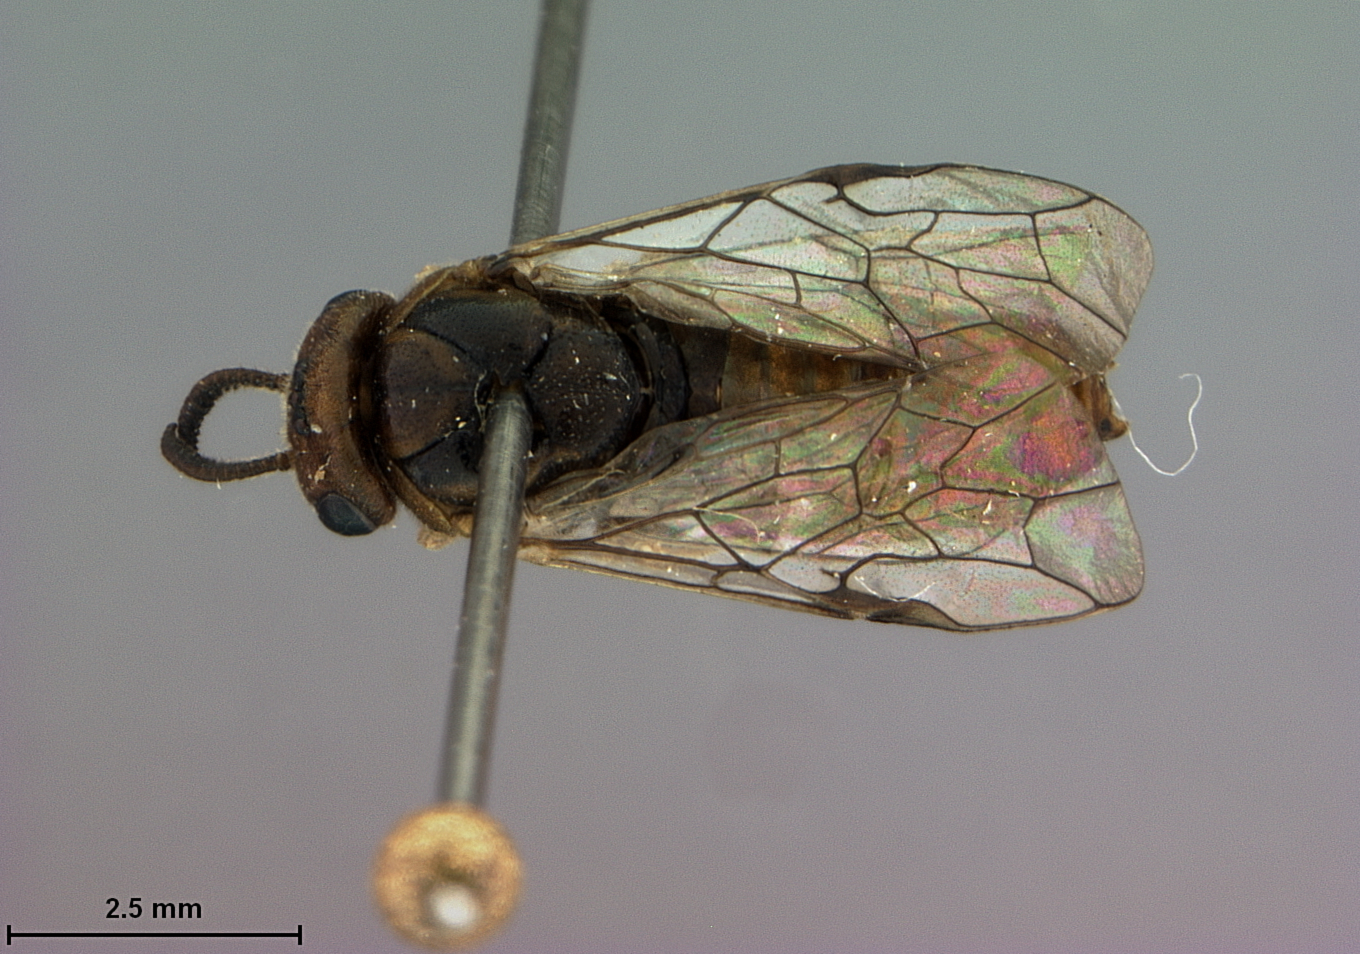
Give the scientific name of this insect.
Gilpinia leksawasdii
